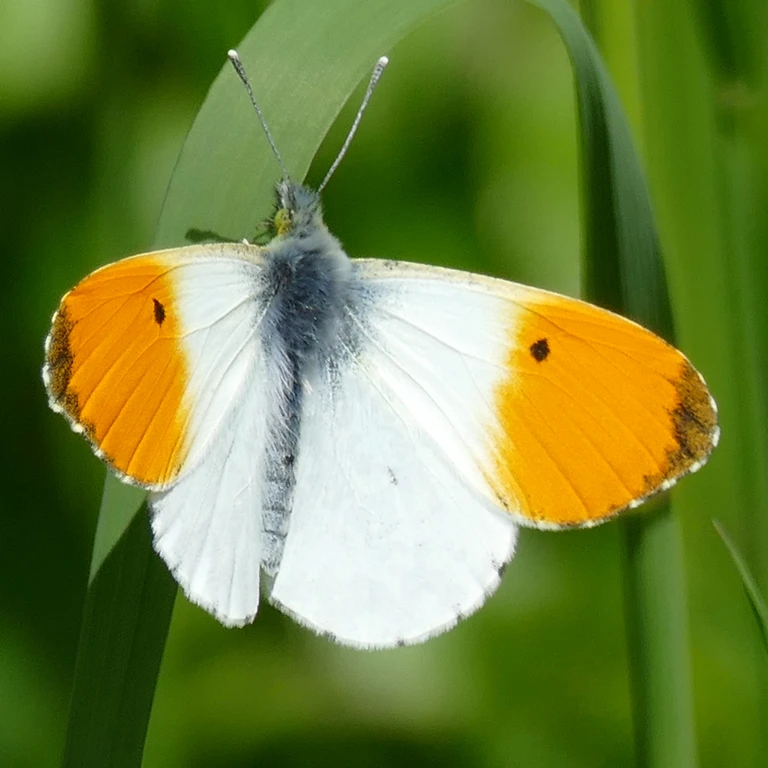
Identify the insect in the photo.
Anthocharis cardamines
